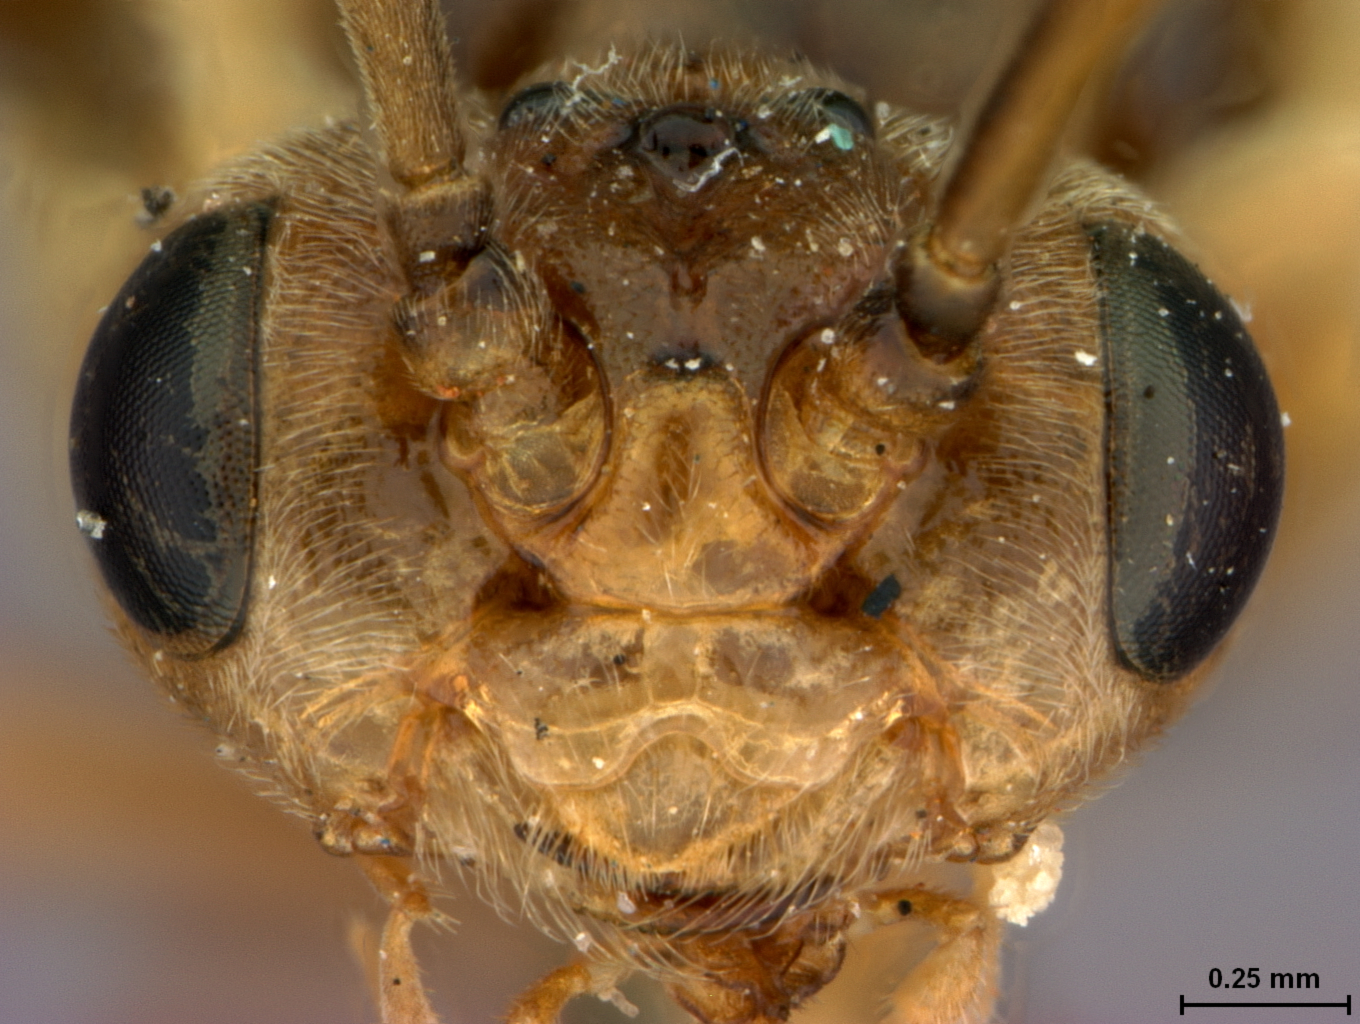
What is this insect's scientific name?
Nematus unicolor
